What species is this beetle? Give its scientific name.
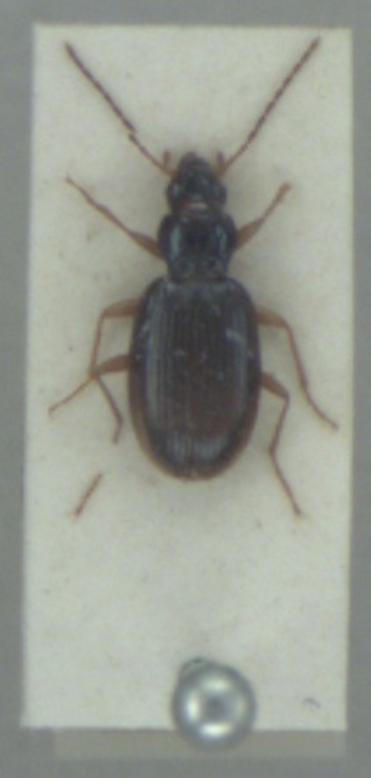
Bembidion stephensii
